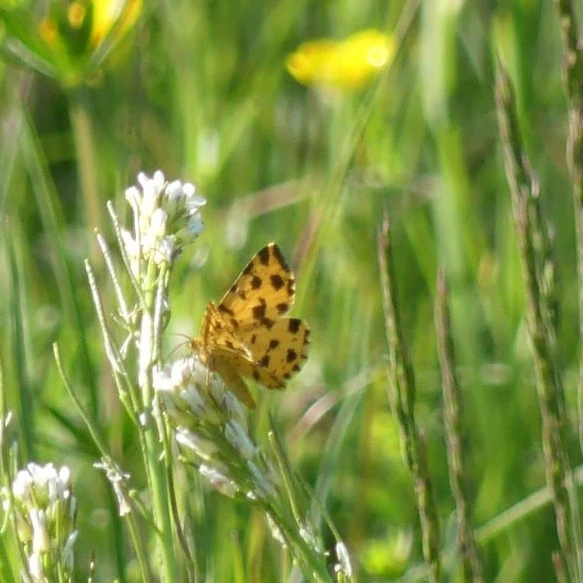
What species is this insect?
Pseudopanthera macularia
